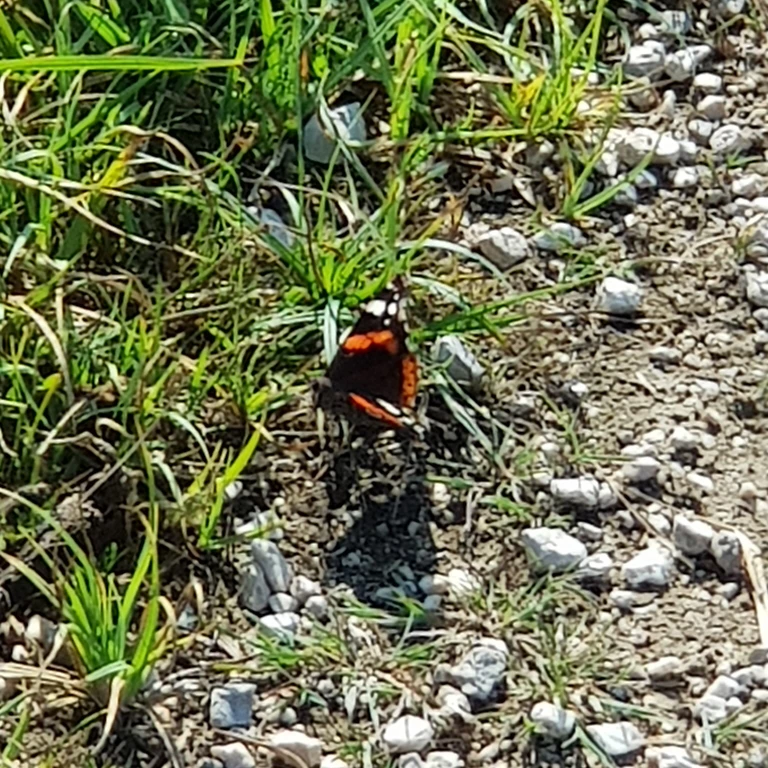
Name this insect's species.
Vanessa atalanta
